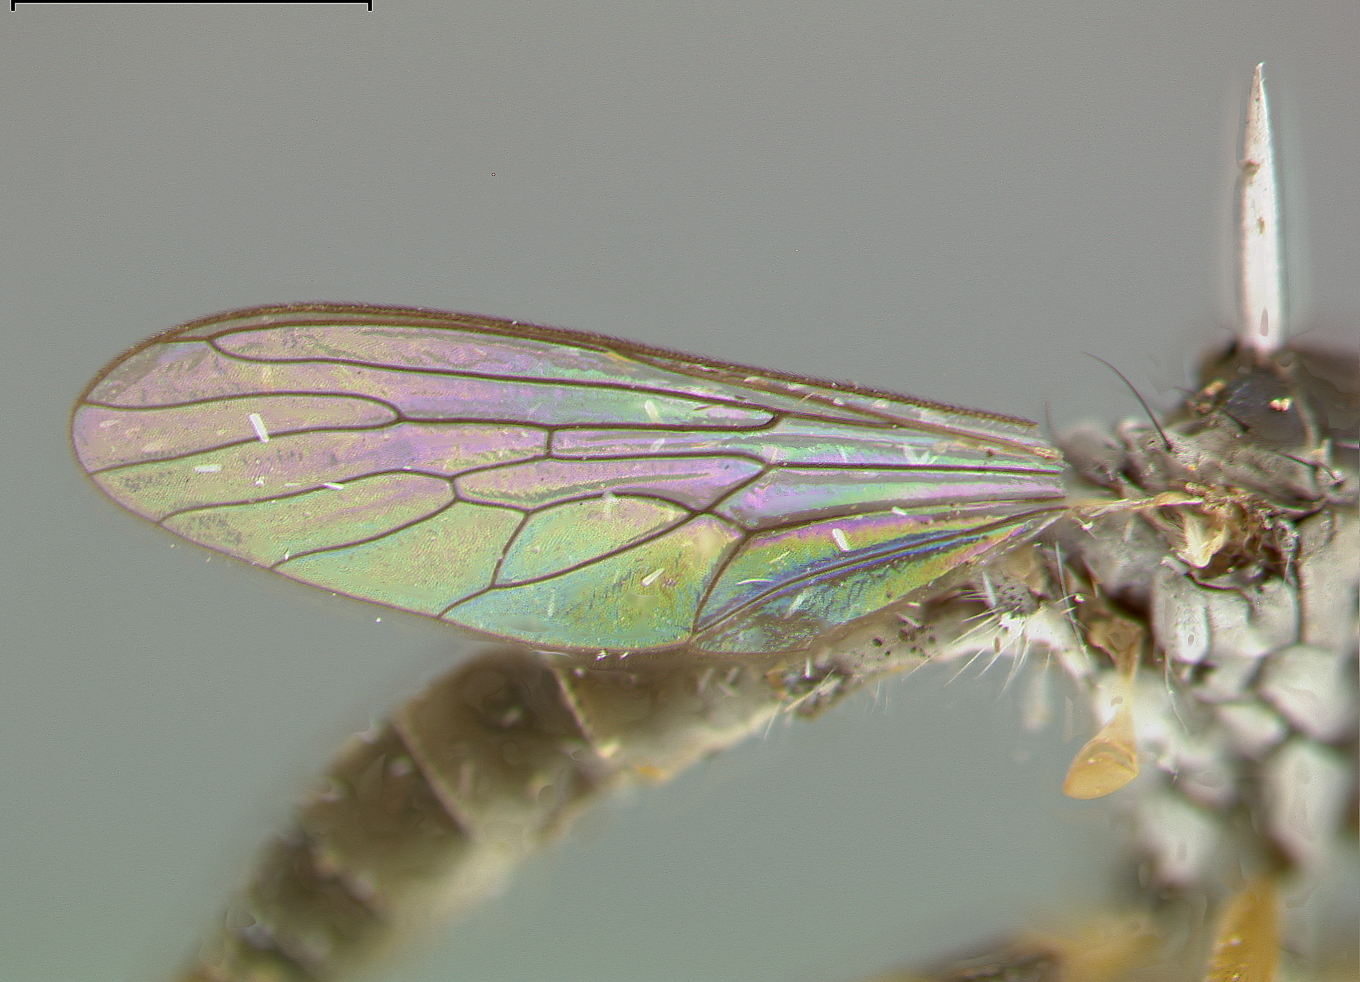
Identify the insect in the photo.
Ommatius lineolatus
